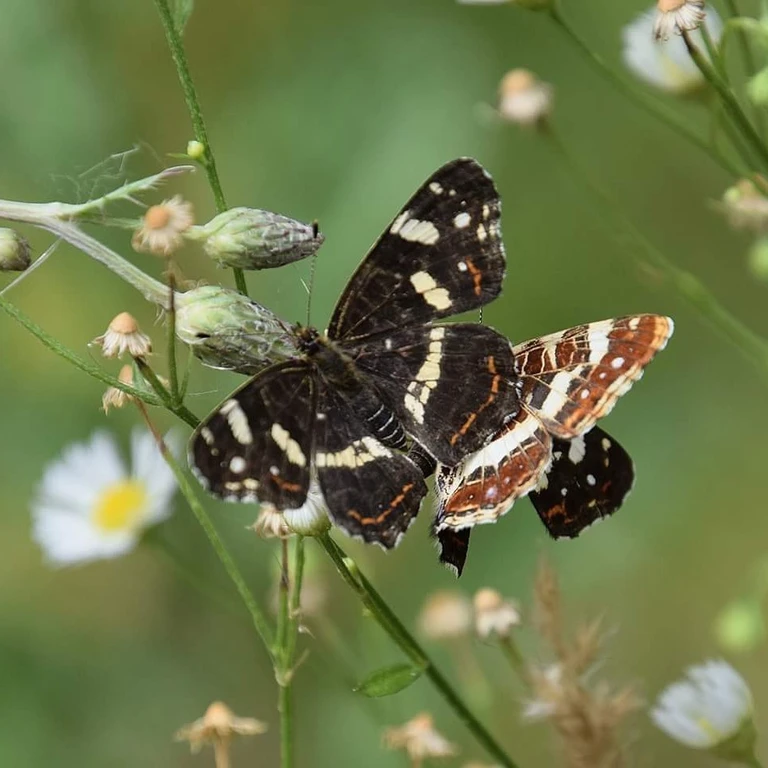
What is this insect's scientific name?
Araschnia levana
